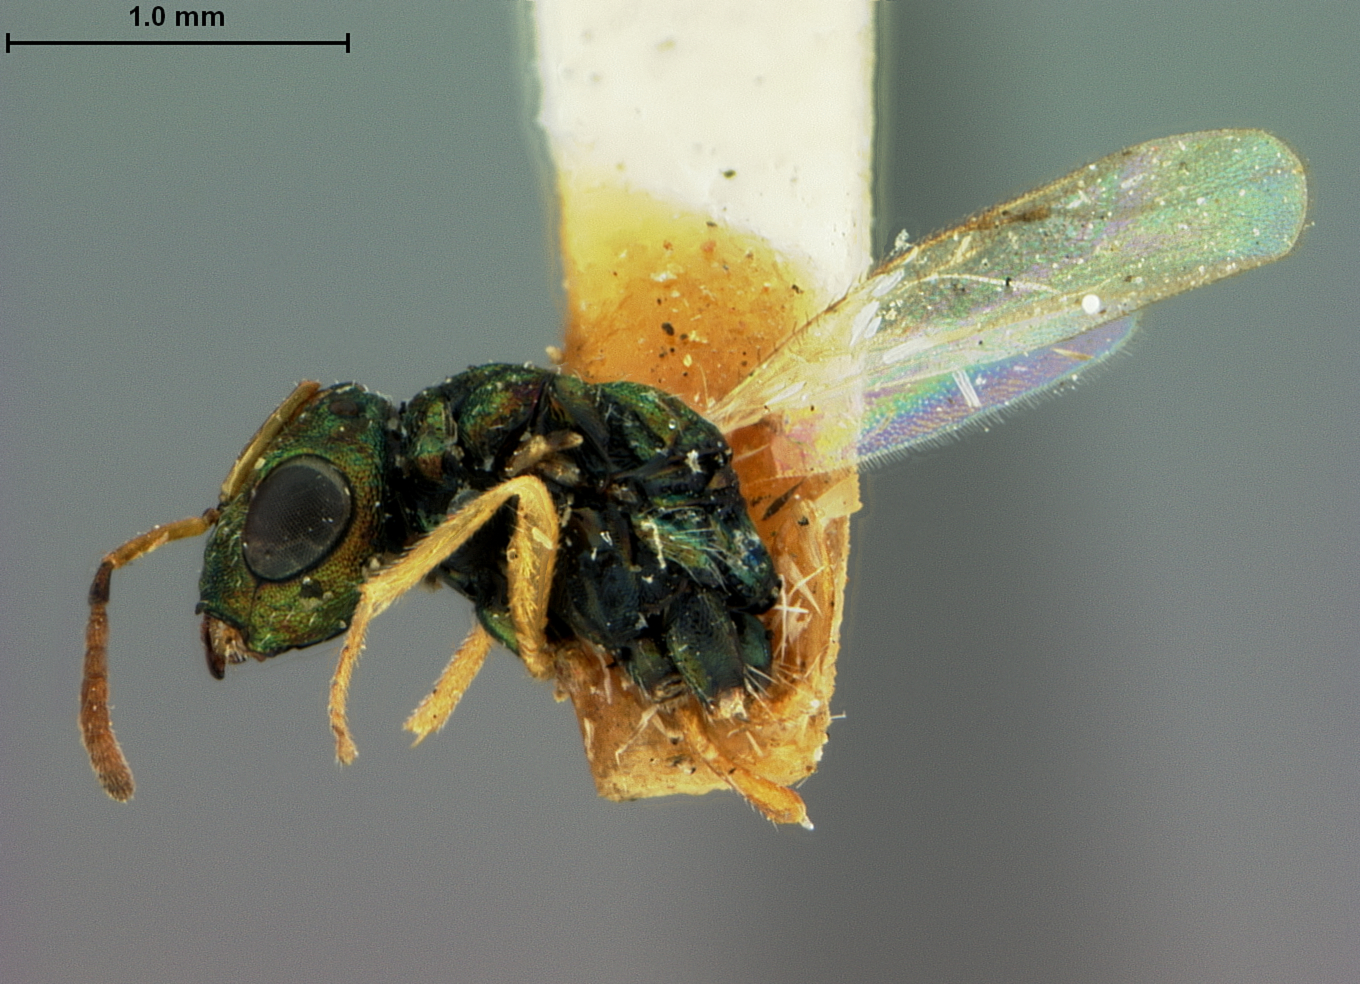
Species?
Trigonoderus aegeriae
